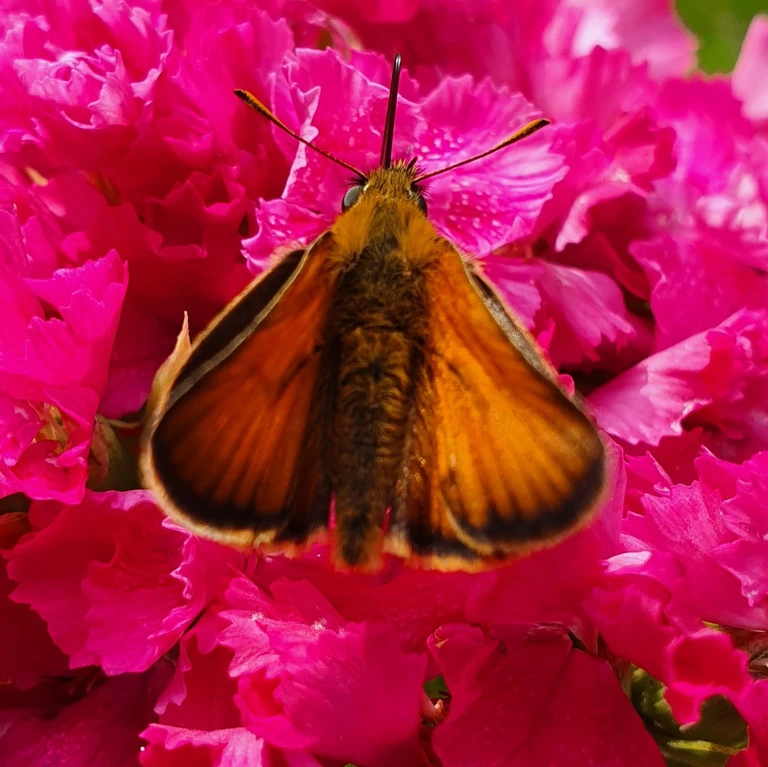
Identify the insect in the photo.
Thymelicus sylvestris
